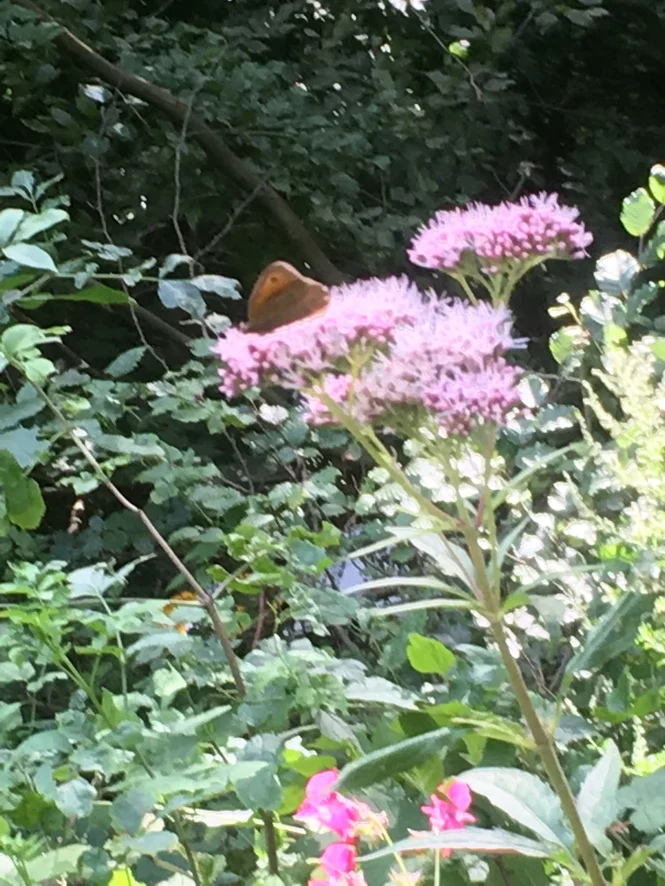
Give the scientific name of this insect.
Maniola jurtina
